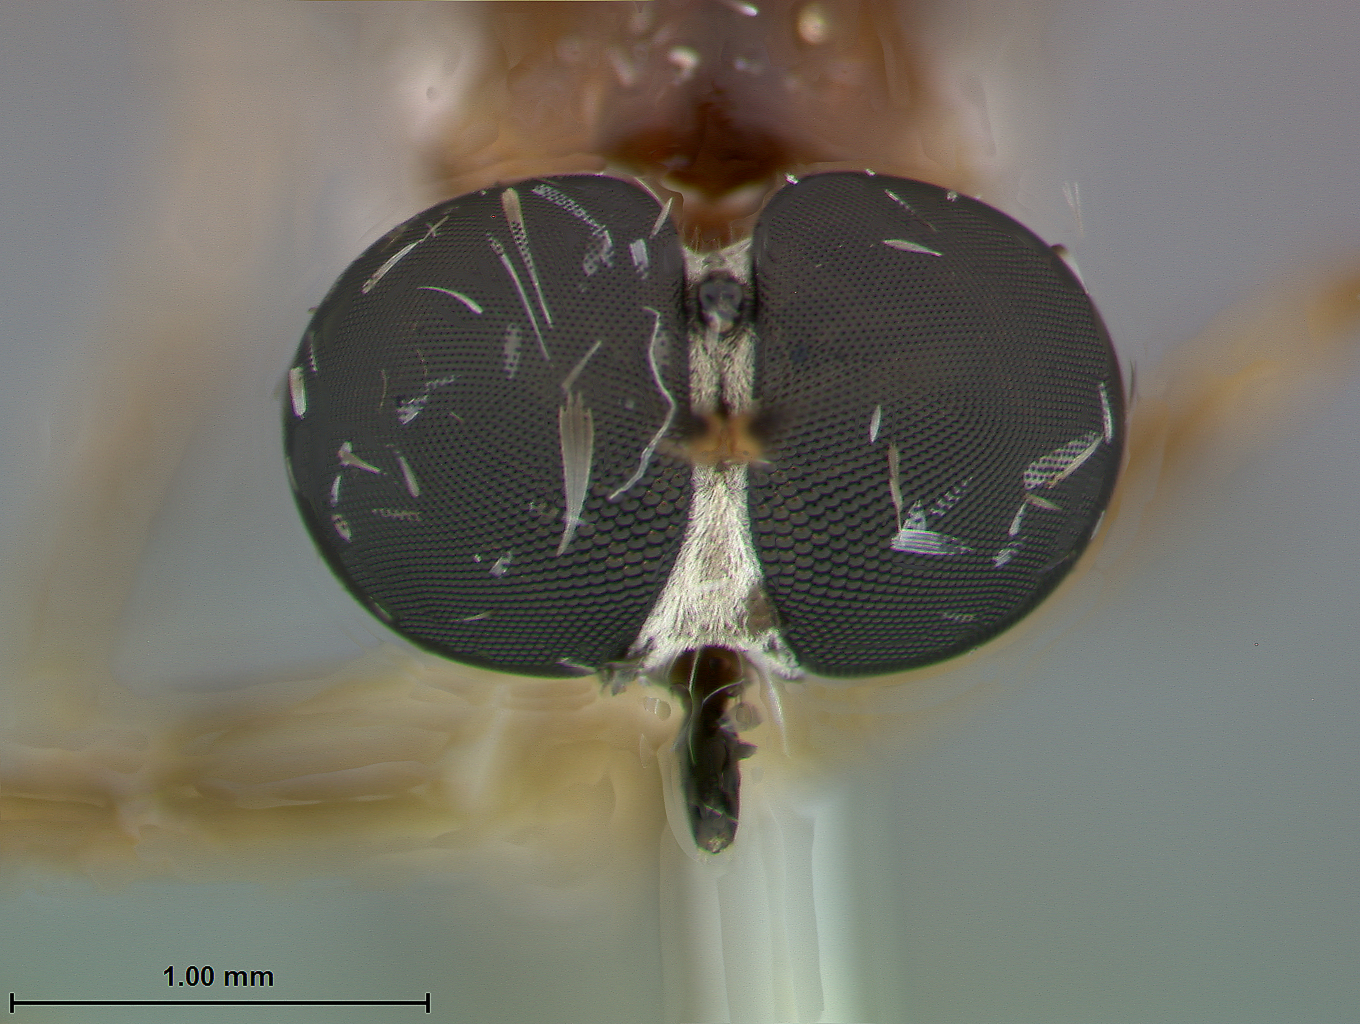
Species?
Leptogaster bahamiensis
